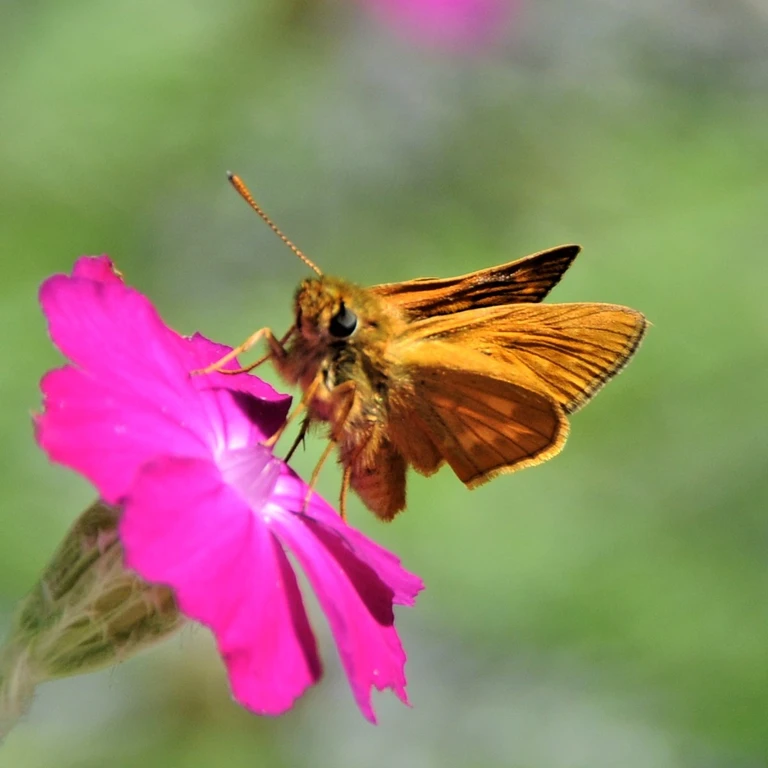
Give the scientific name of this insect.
Ochlodes sylvanus (also Ochlodes venata)
